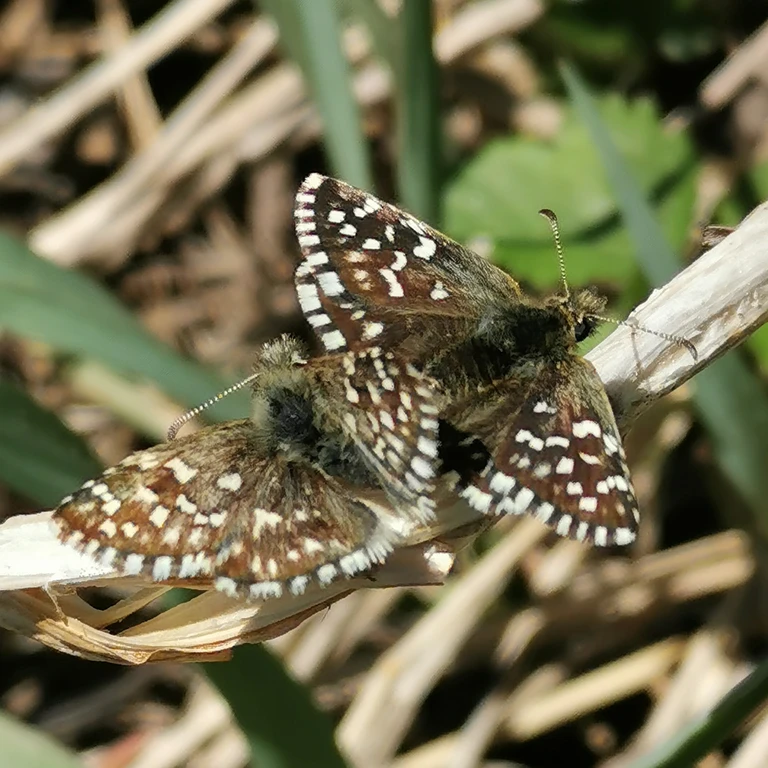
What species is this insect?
Pyrgus malvae
